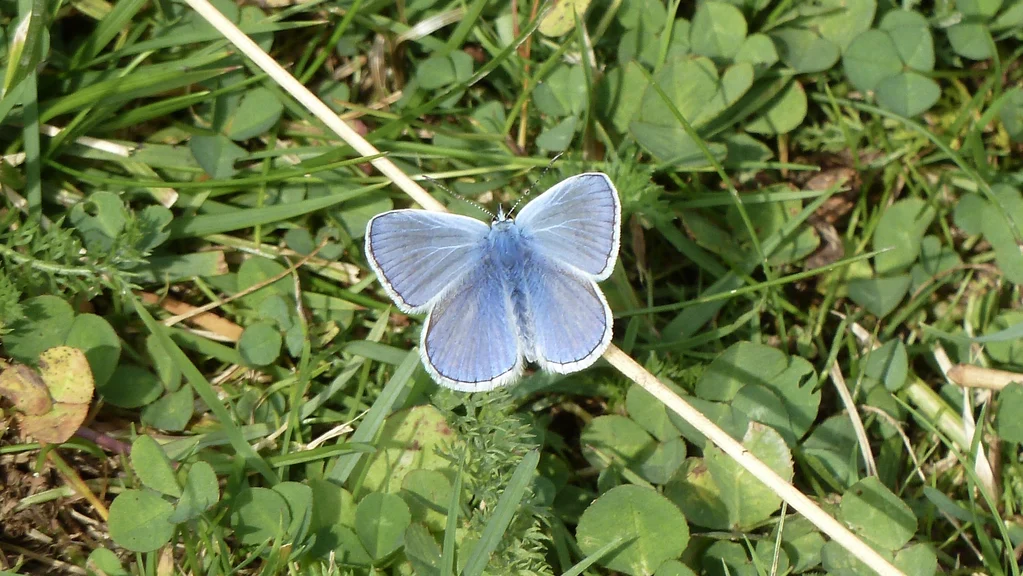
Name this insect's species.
Polyommatus icarus
